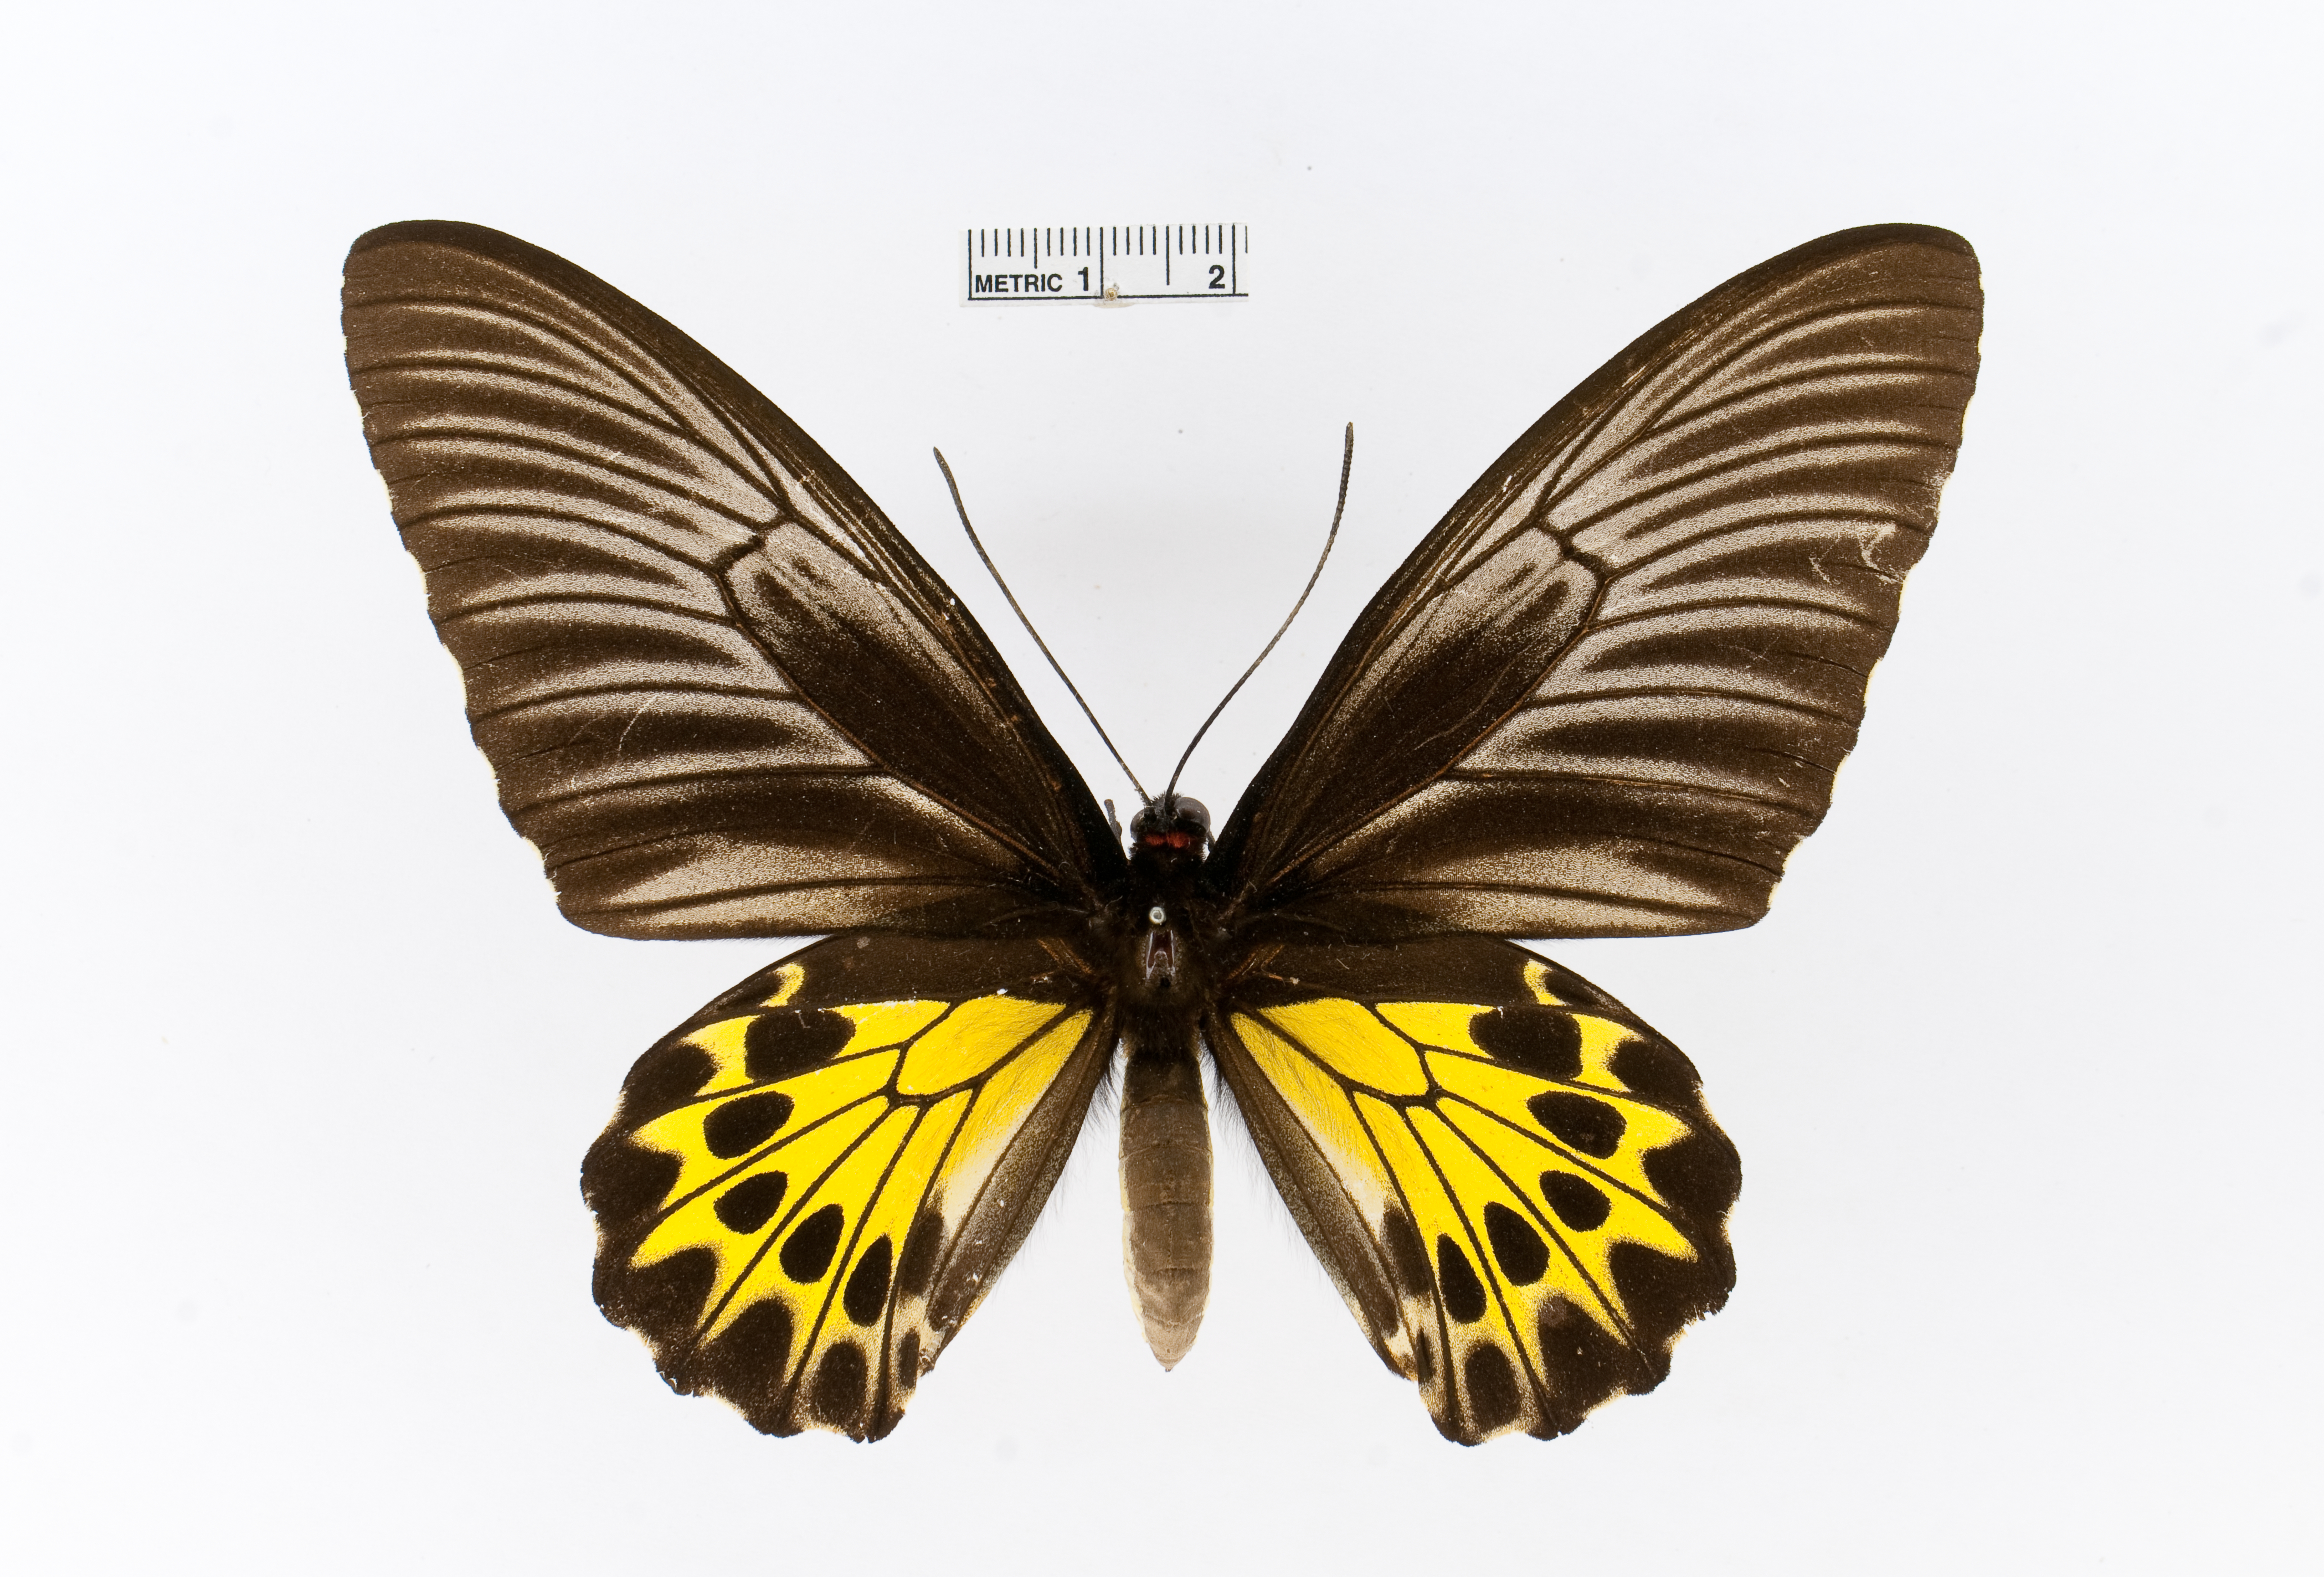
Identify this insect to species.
Troides minos
